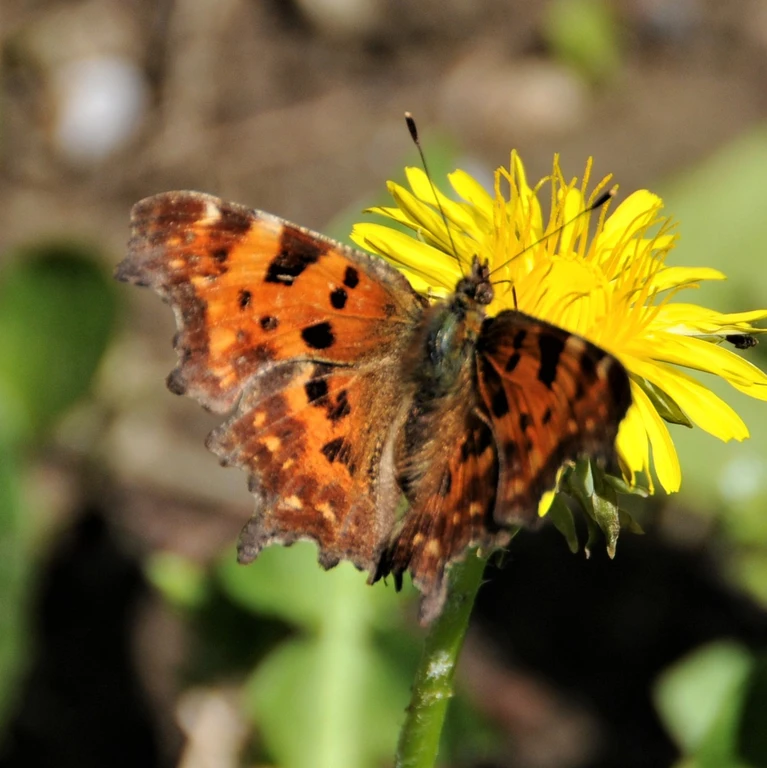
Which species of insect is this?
Polygonia c-album
